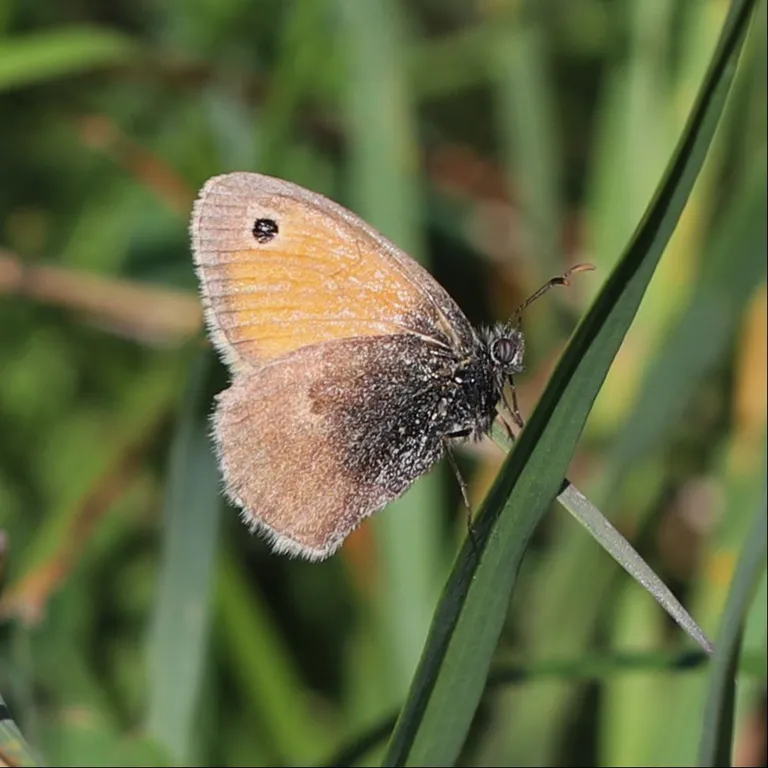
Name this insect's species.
Coenonympha pamphilus
